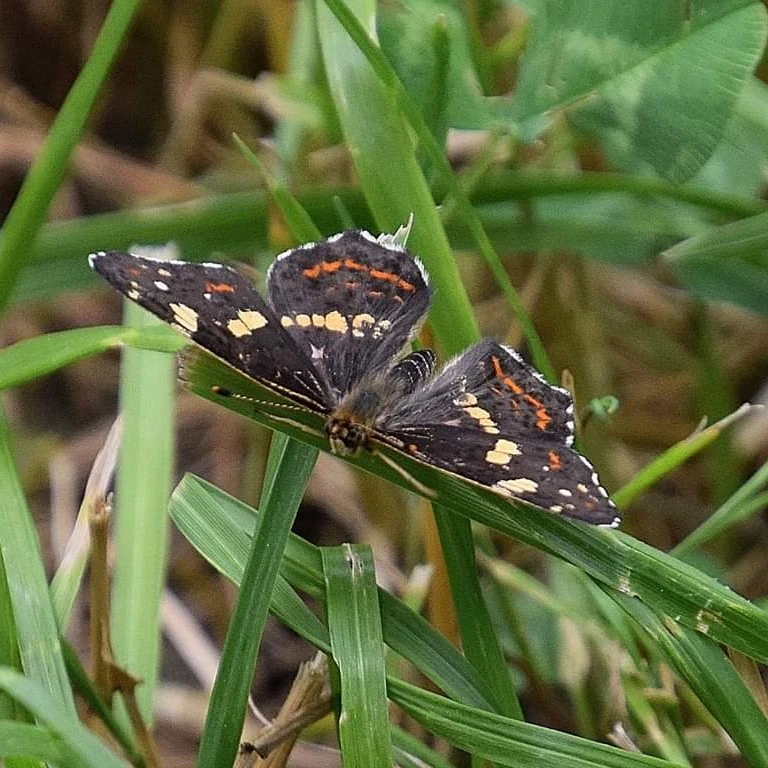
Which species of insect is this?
Araschnia levana
